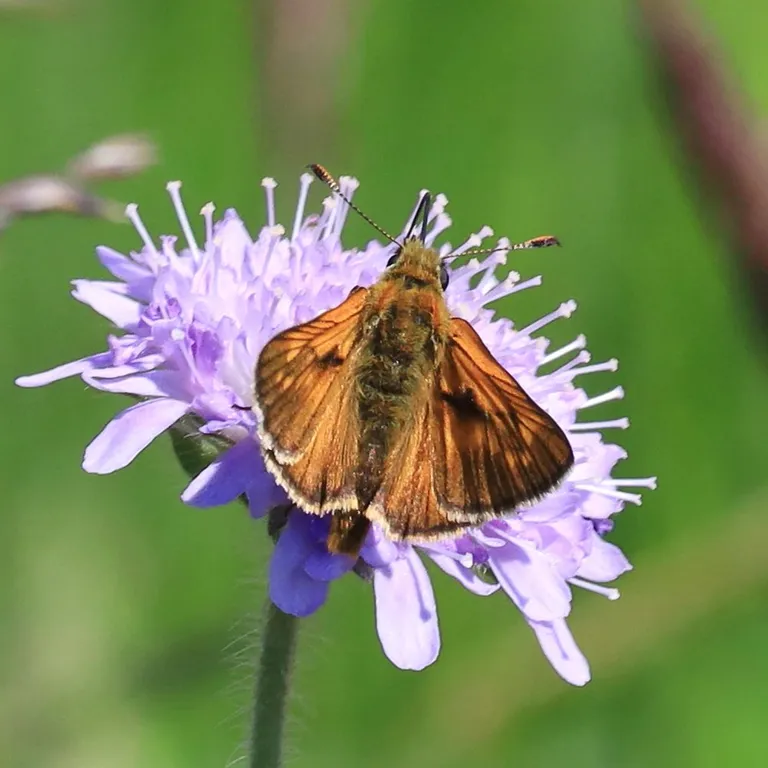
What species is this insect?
Ochlodes sylvanus (also Ochlodes venata)
